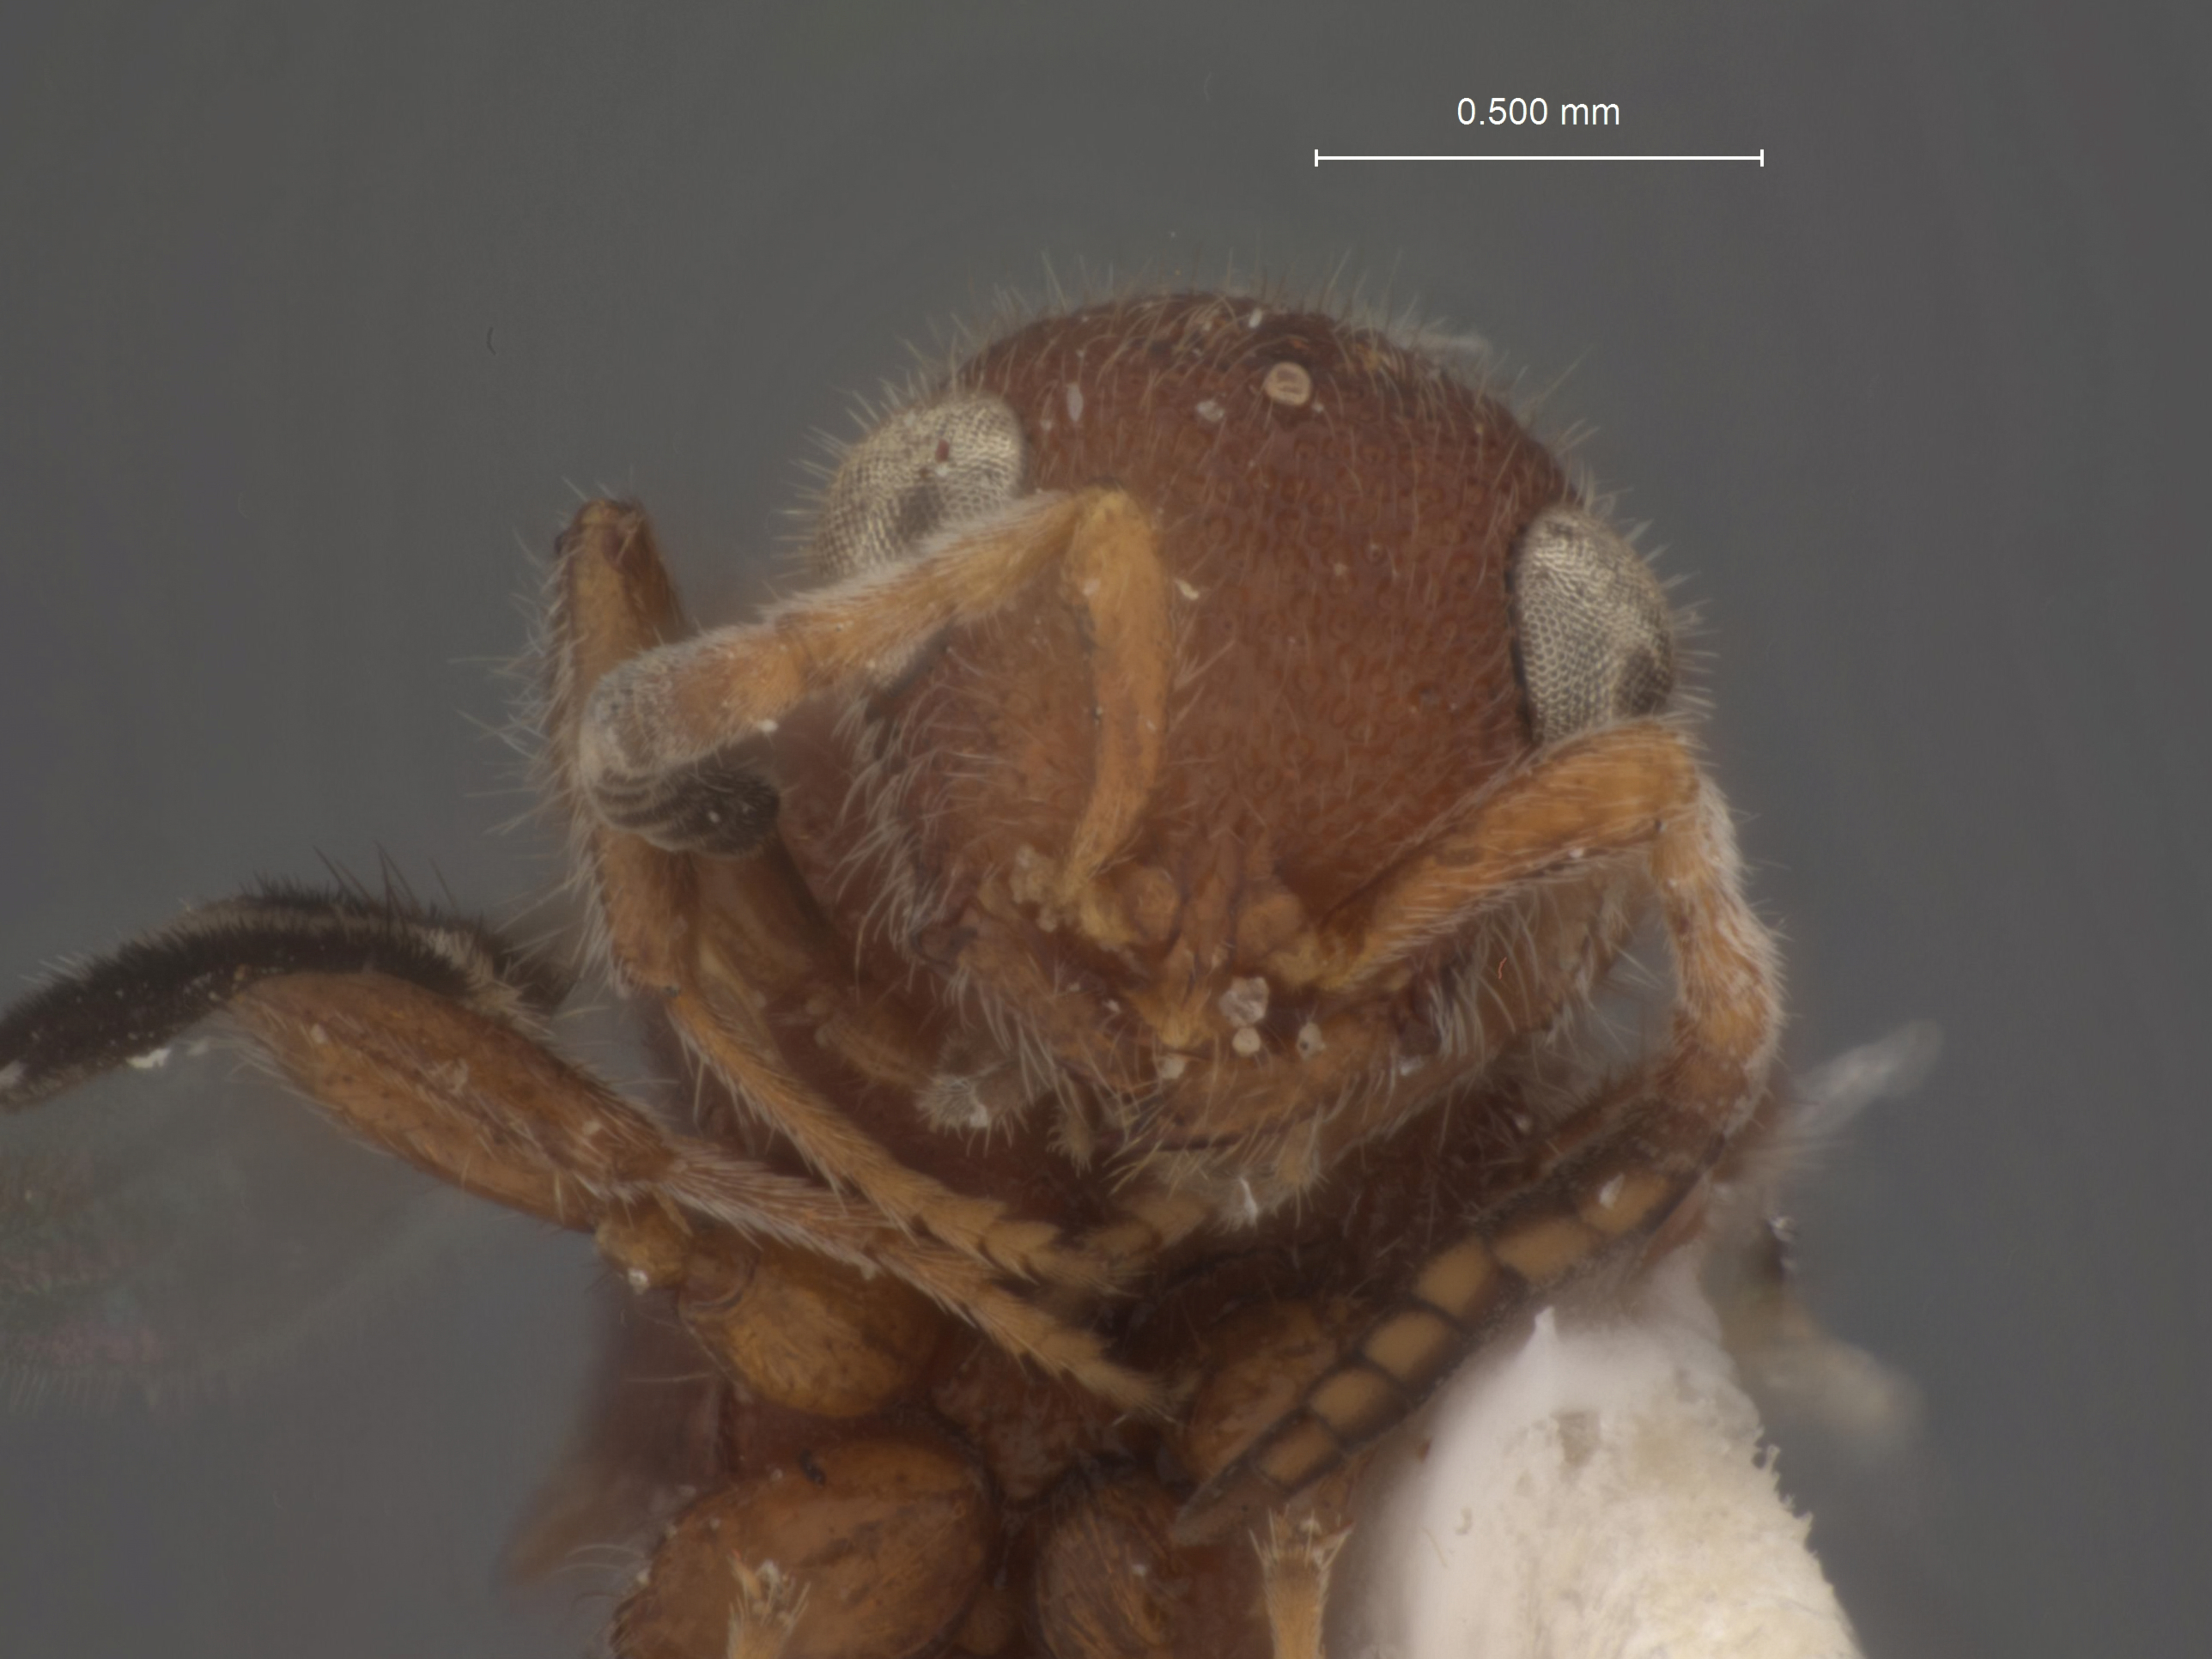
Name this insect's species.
Sulcomesitius menkei
